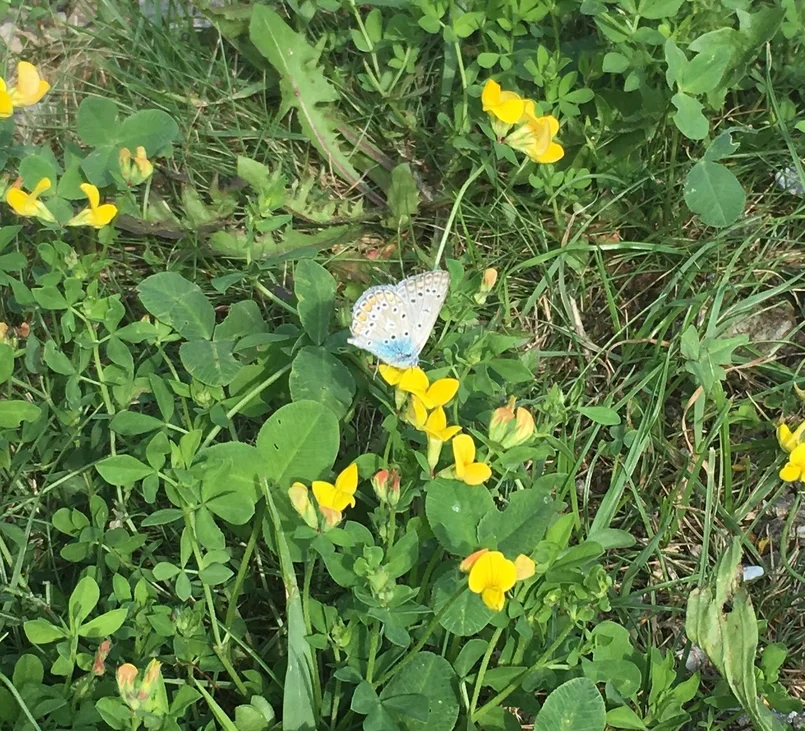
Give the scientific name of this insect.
Polyommatus icarus
